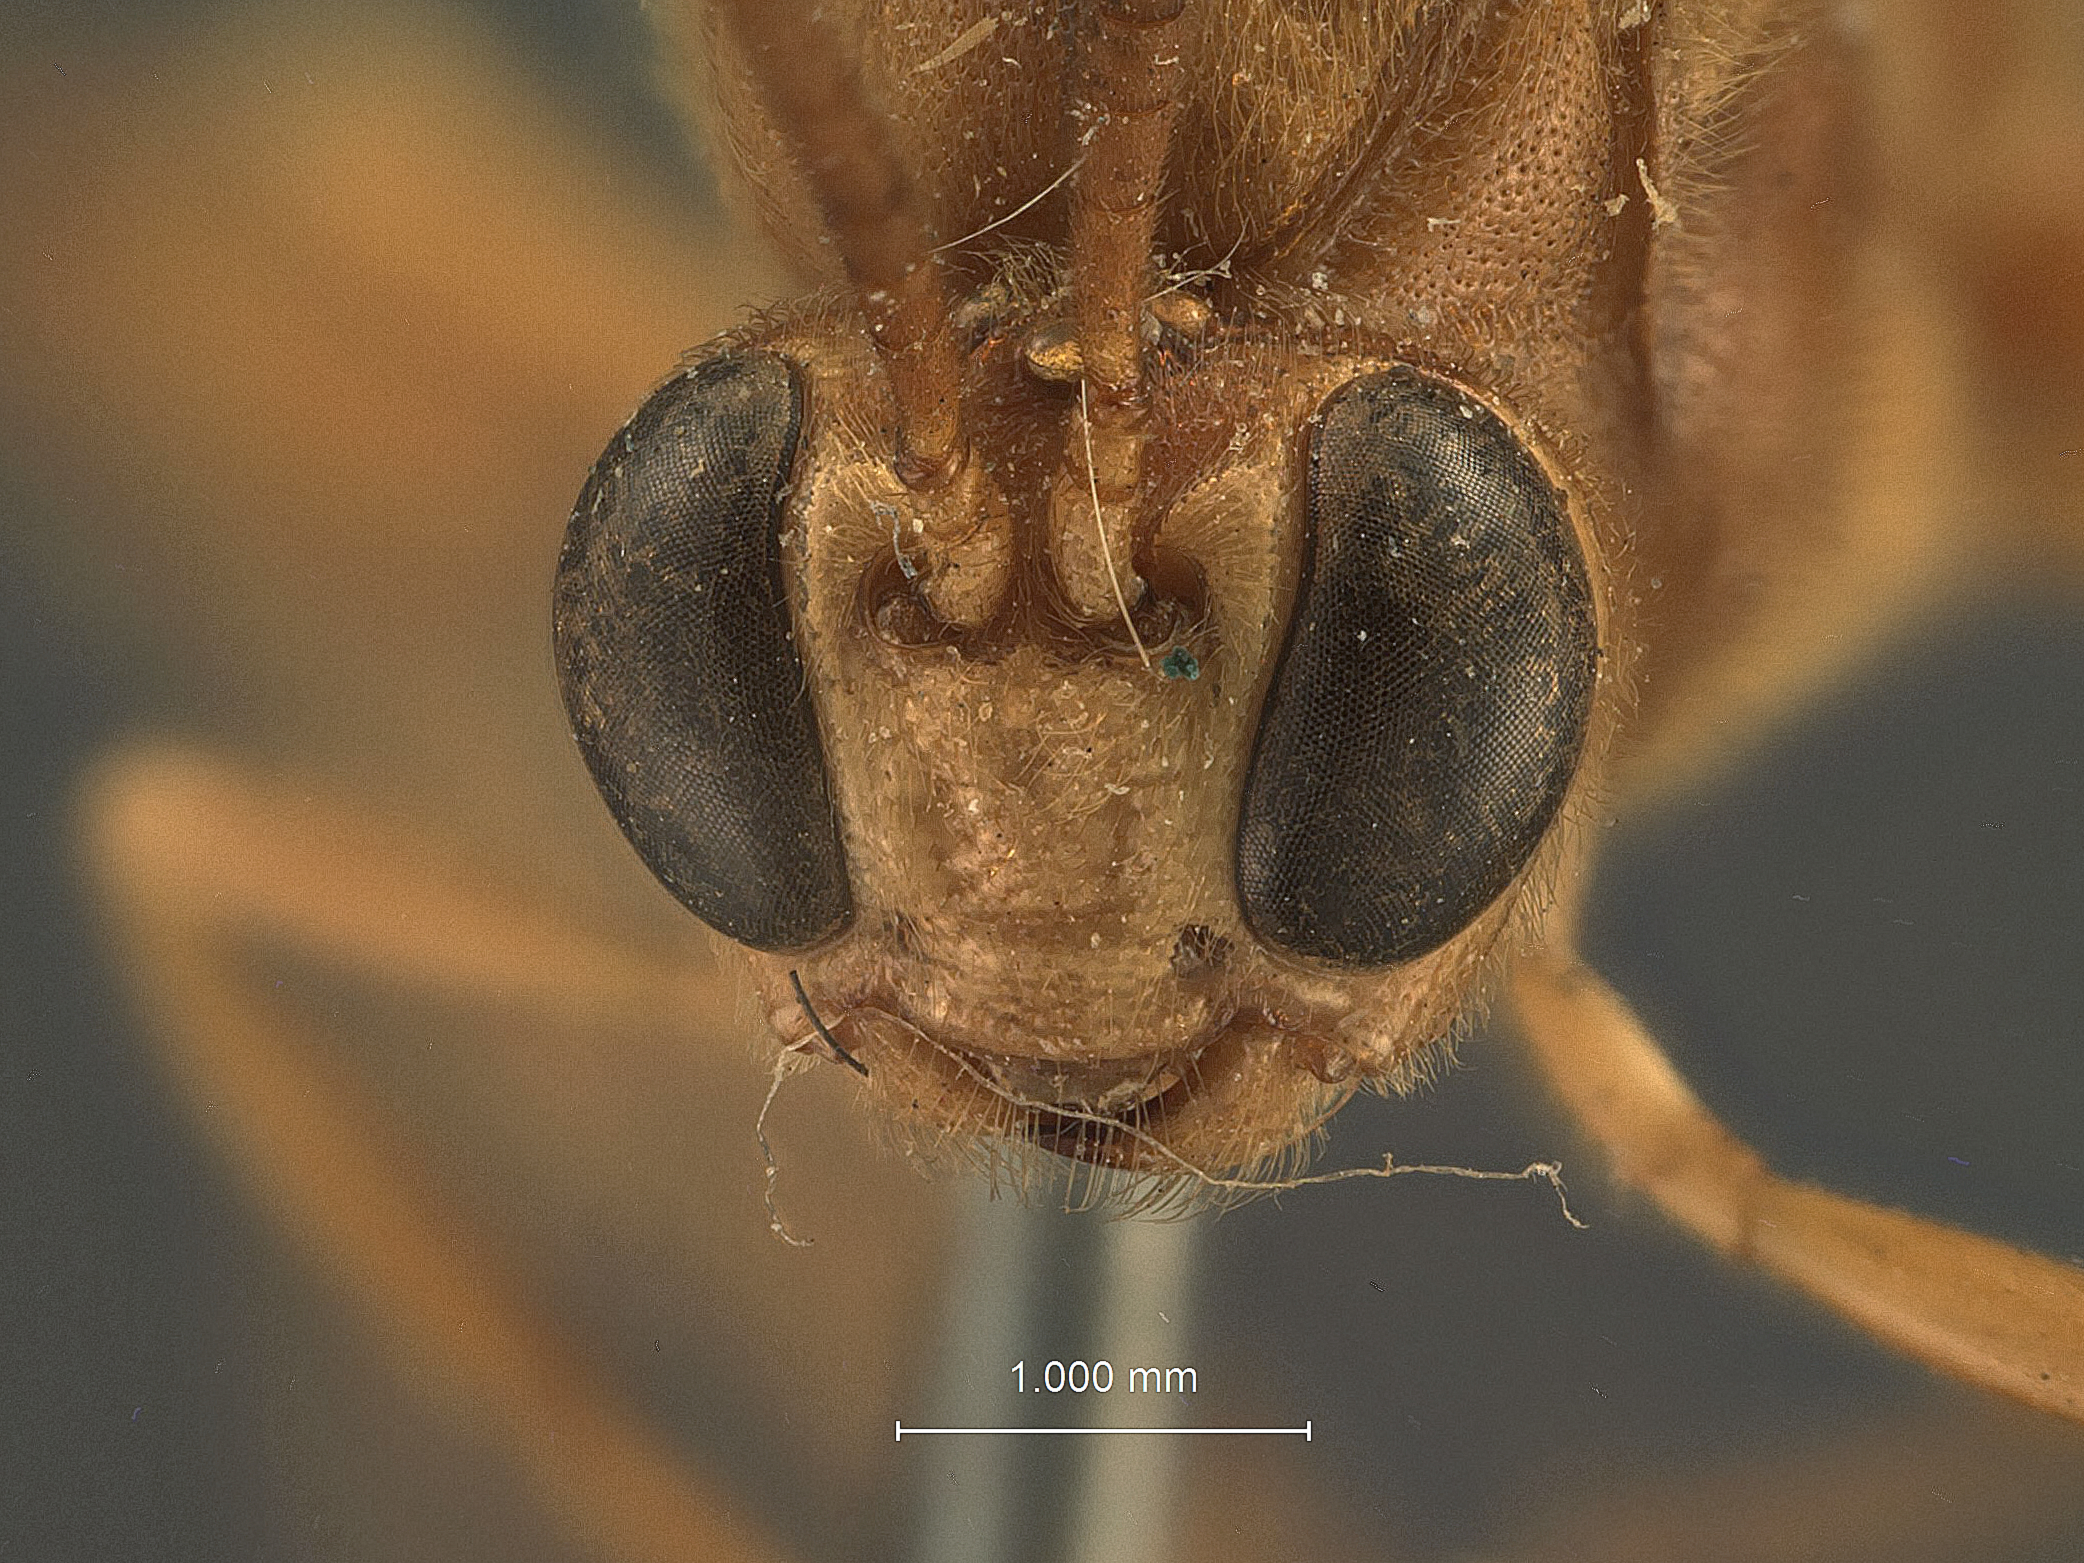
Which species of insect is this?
Heteropelma datanae
